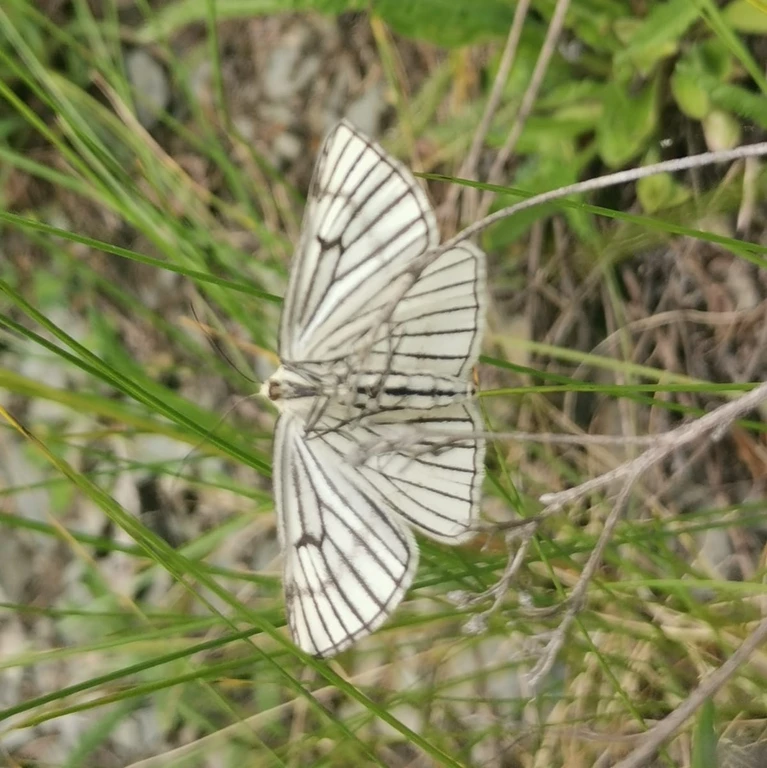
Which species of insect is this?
Siona lineata
